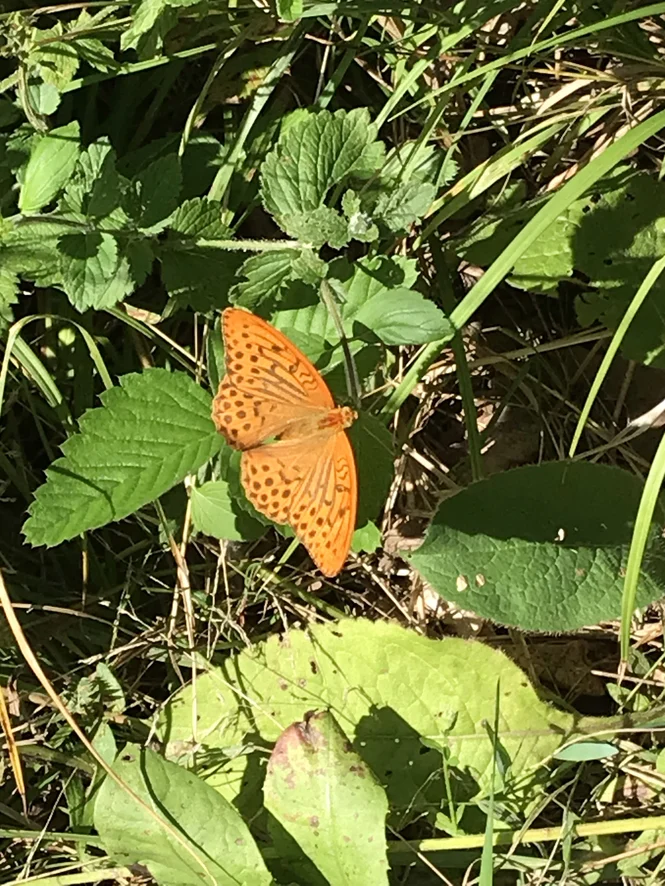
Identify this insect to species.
Argynnis paphia
